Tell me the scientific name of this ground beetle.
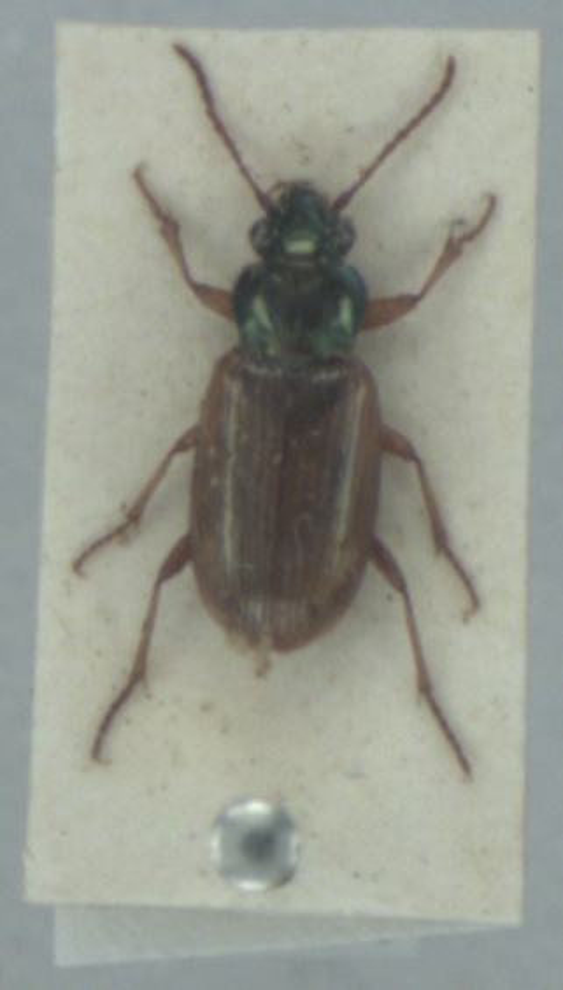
Pogonus luridipennis
